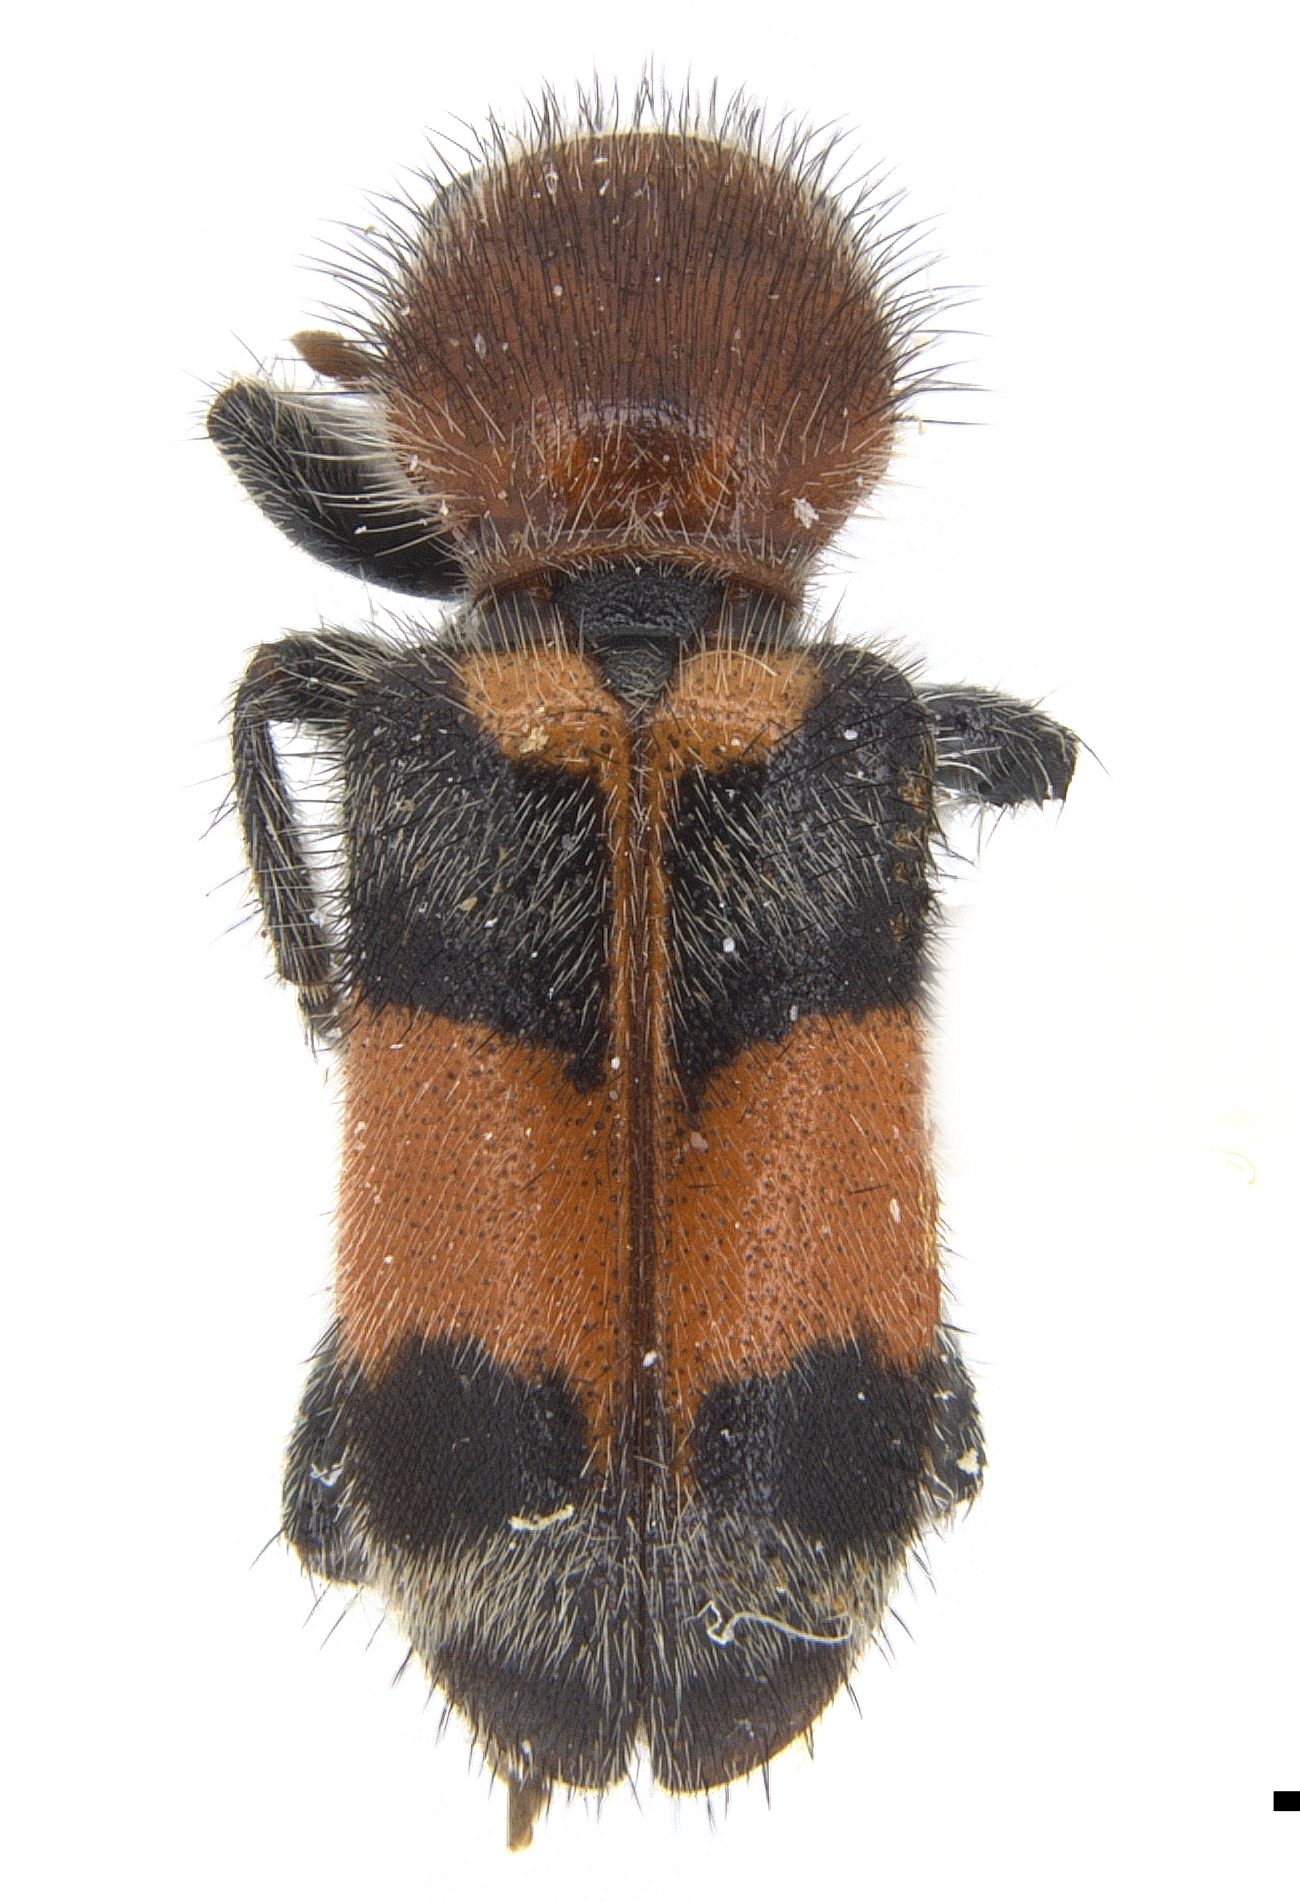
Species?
Enoclerus coccineus
